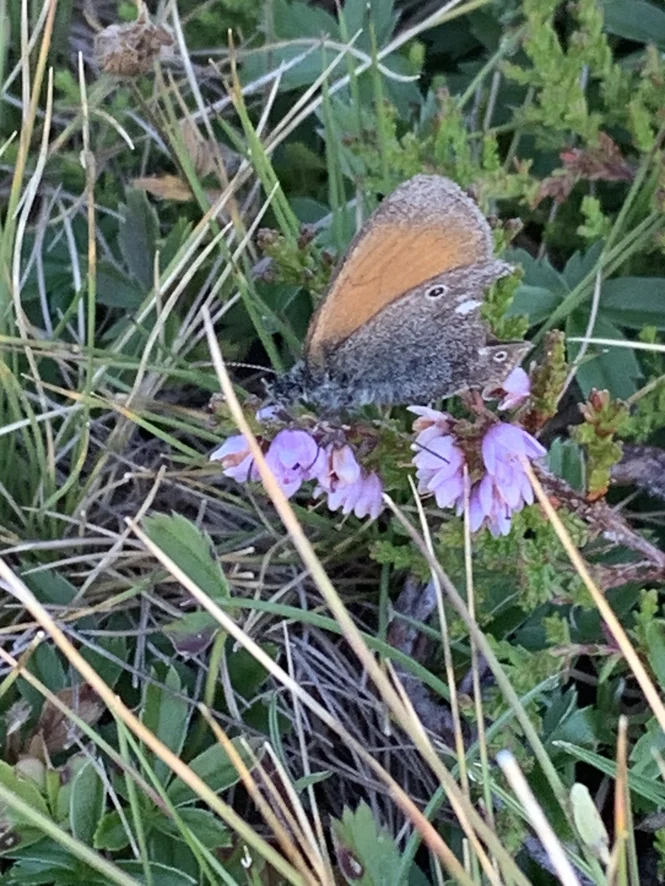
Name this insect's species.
Coenonympha glycerion (also Coenonympha iphis)
